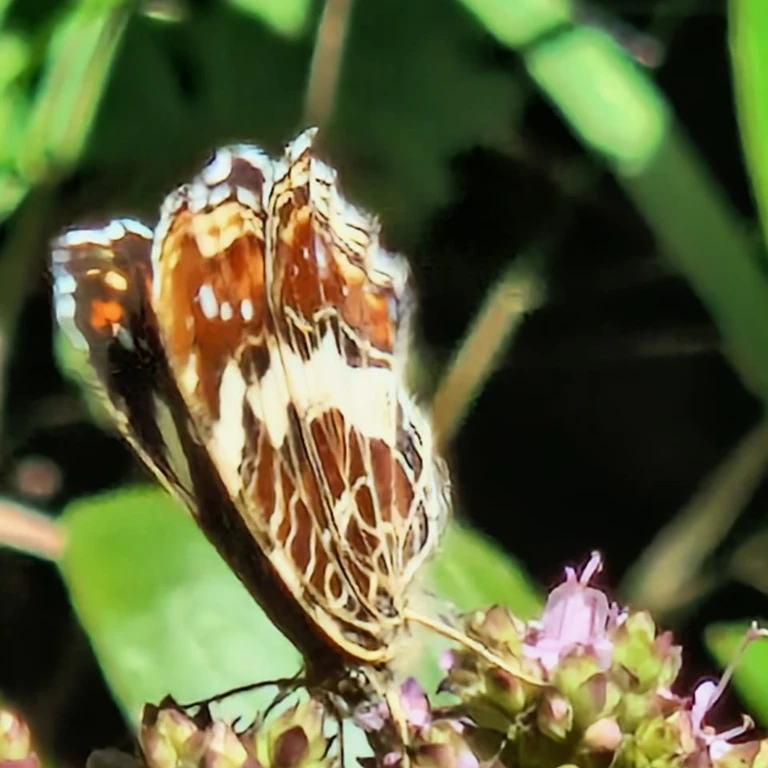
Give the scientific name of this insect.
Araschnia levana
